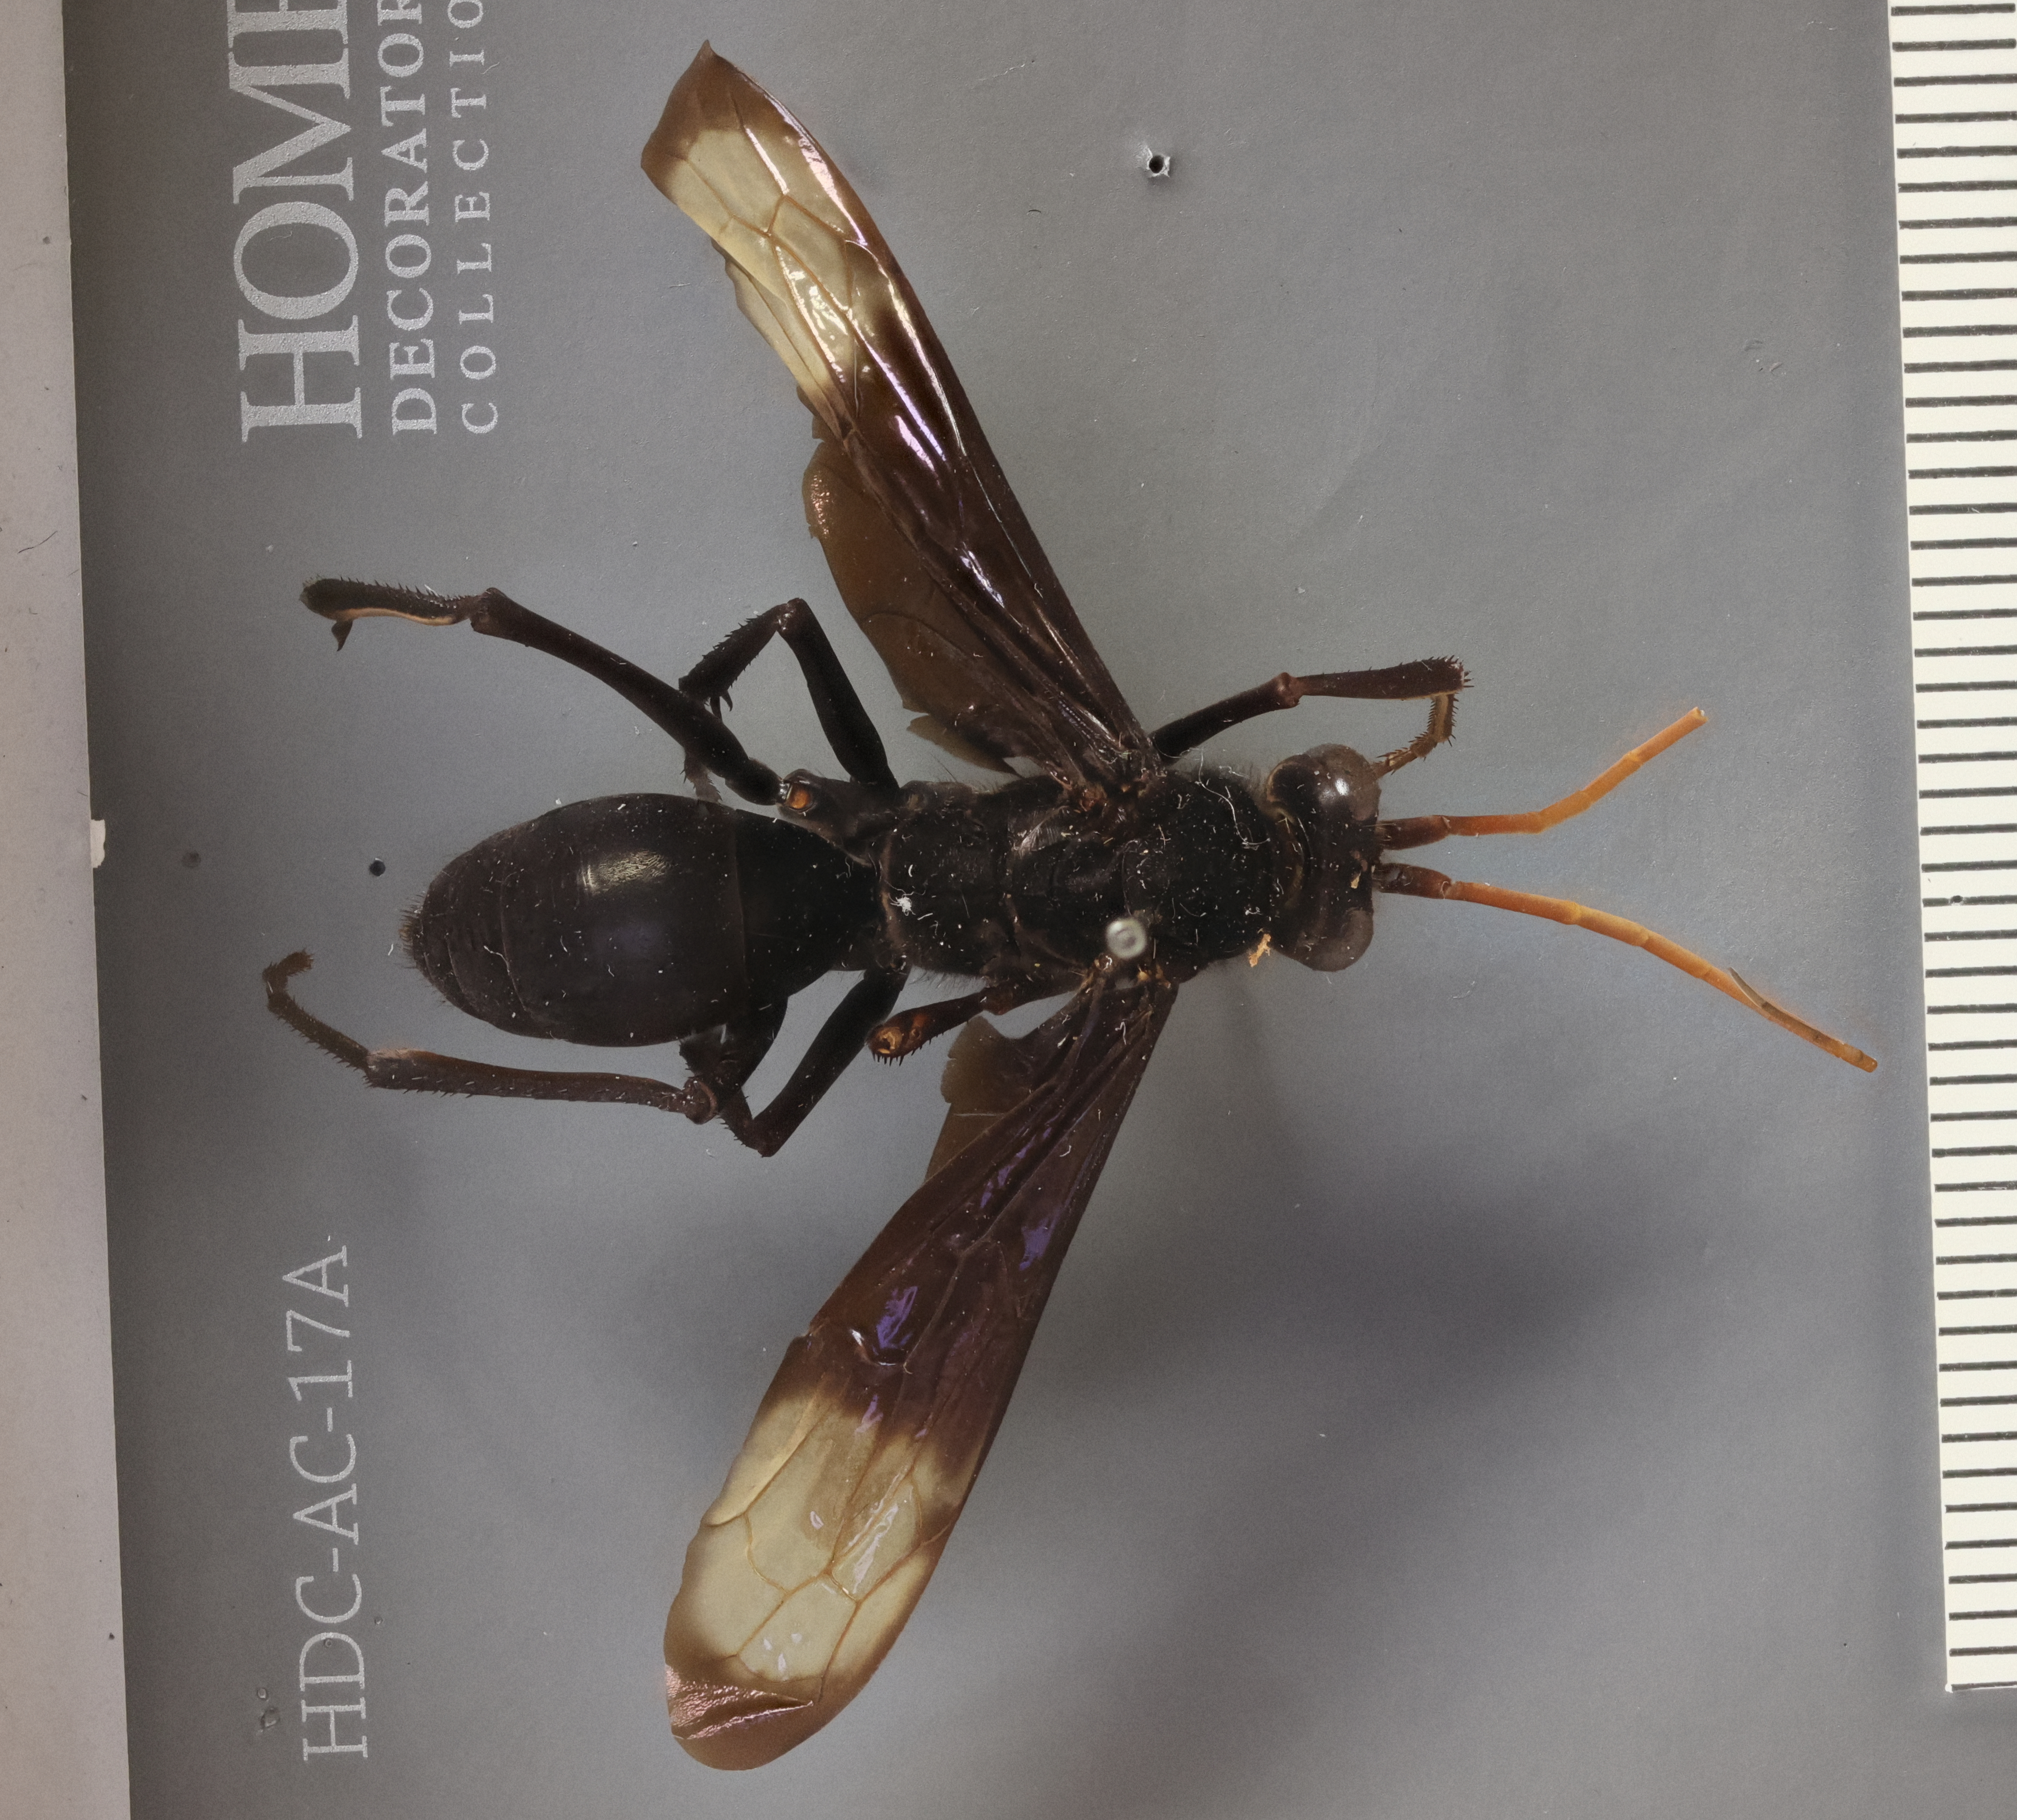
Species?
Leptodialepsis iobates
